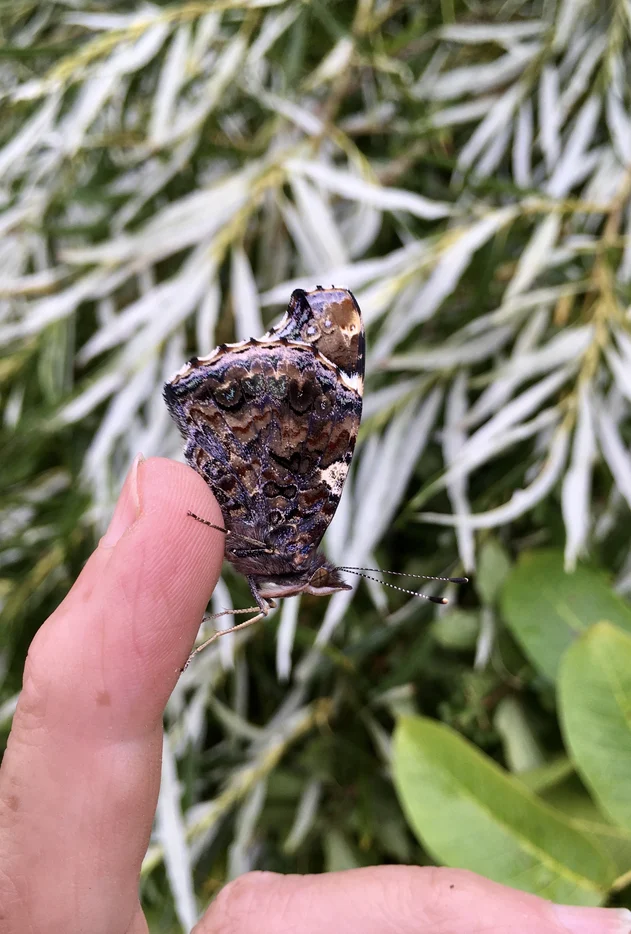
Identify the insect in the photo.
Vanessa atalanta
